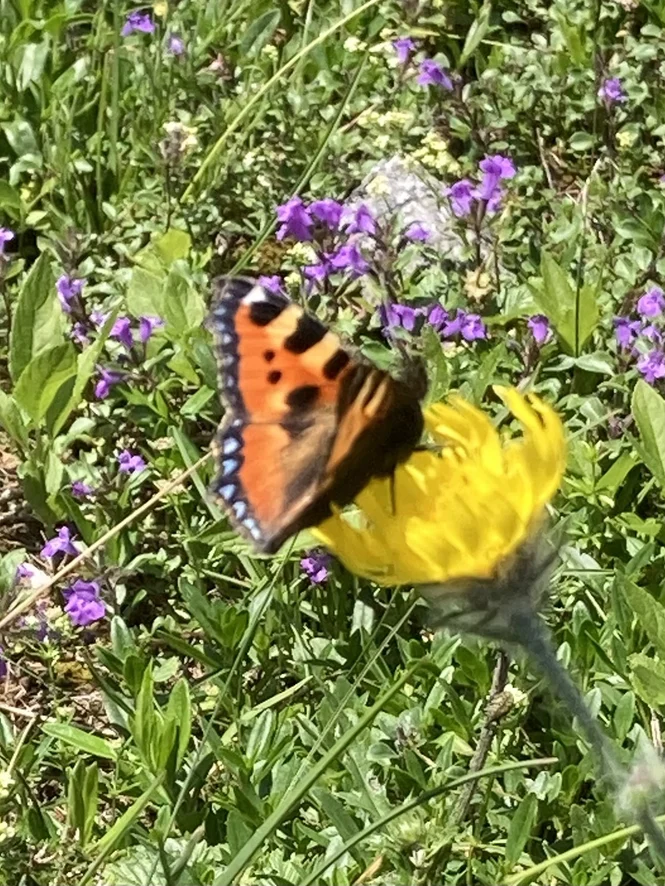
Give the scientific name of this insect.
Aglais urticae
